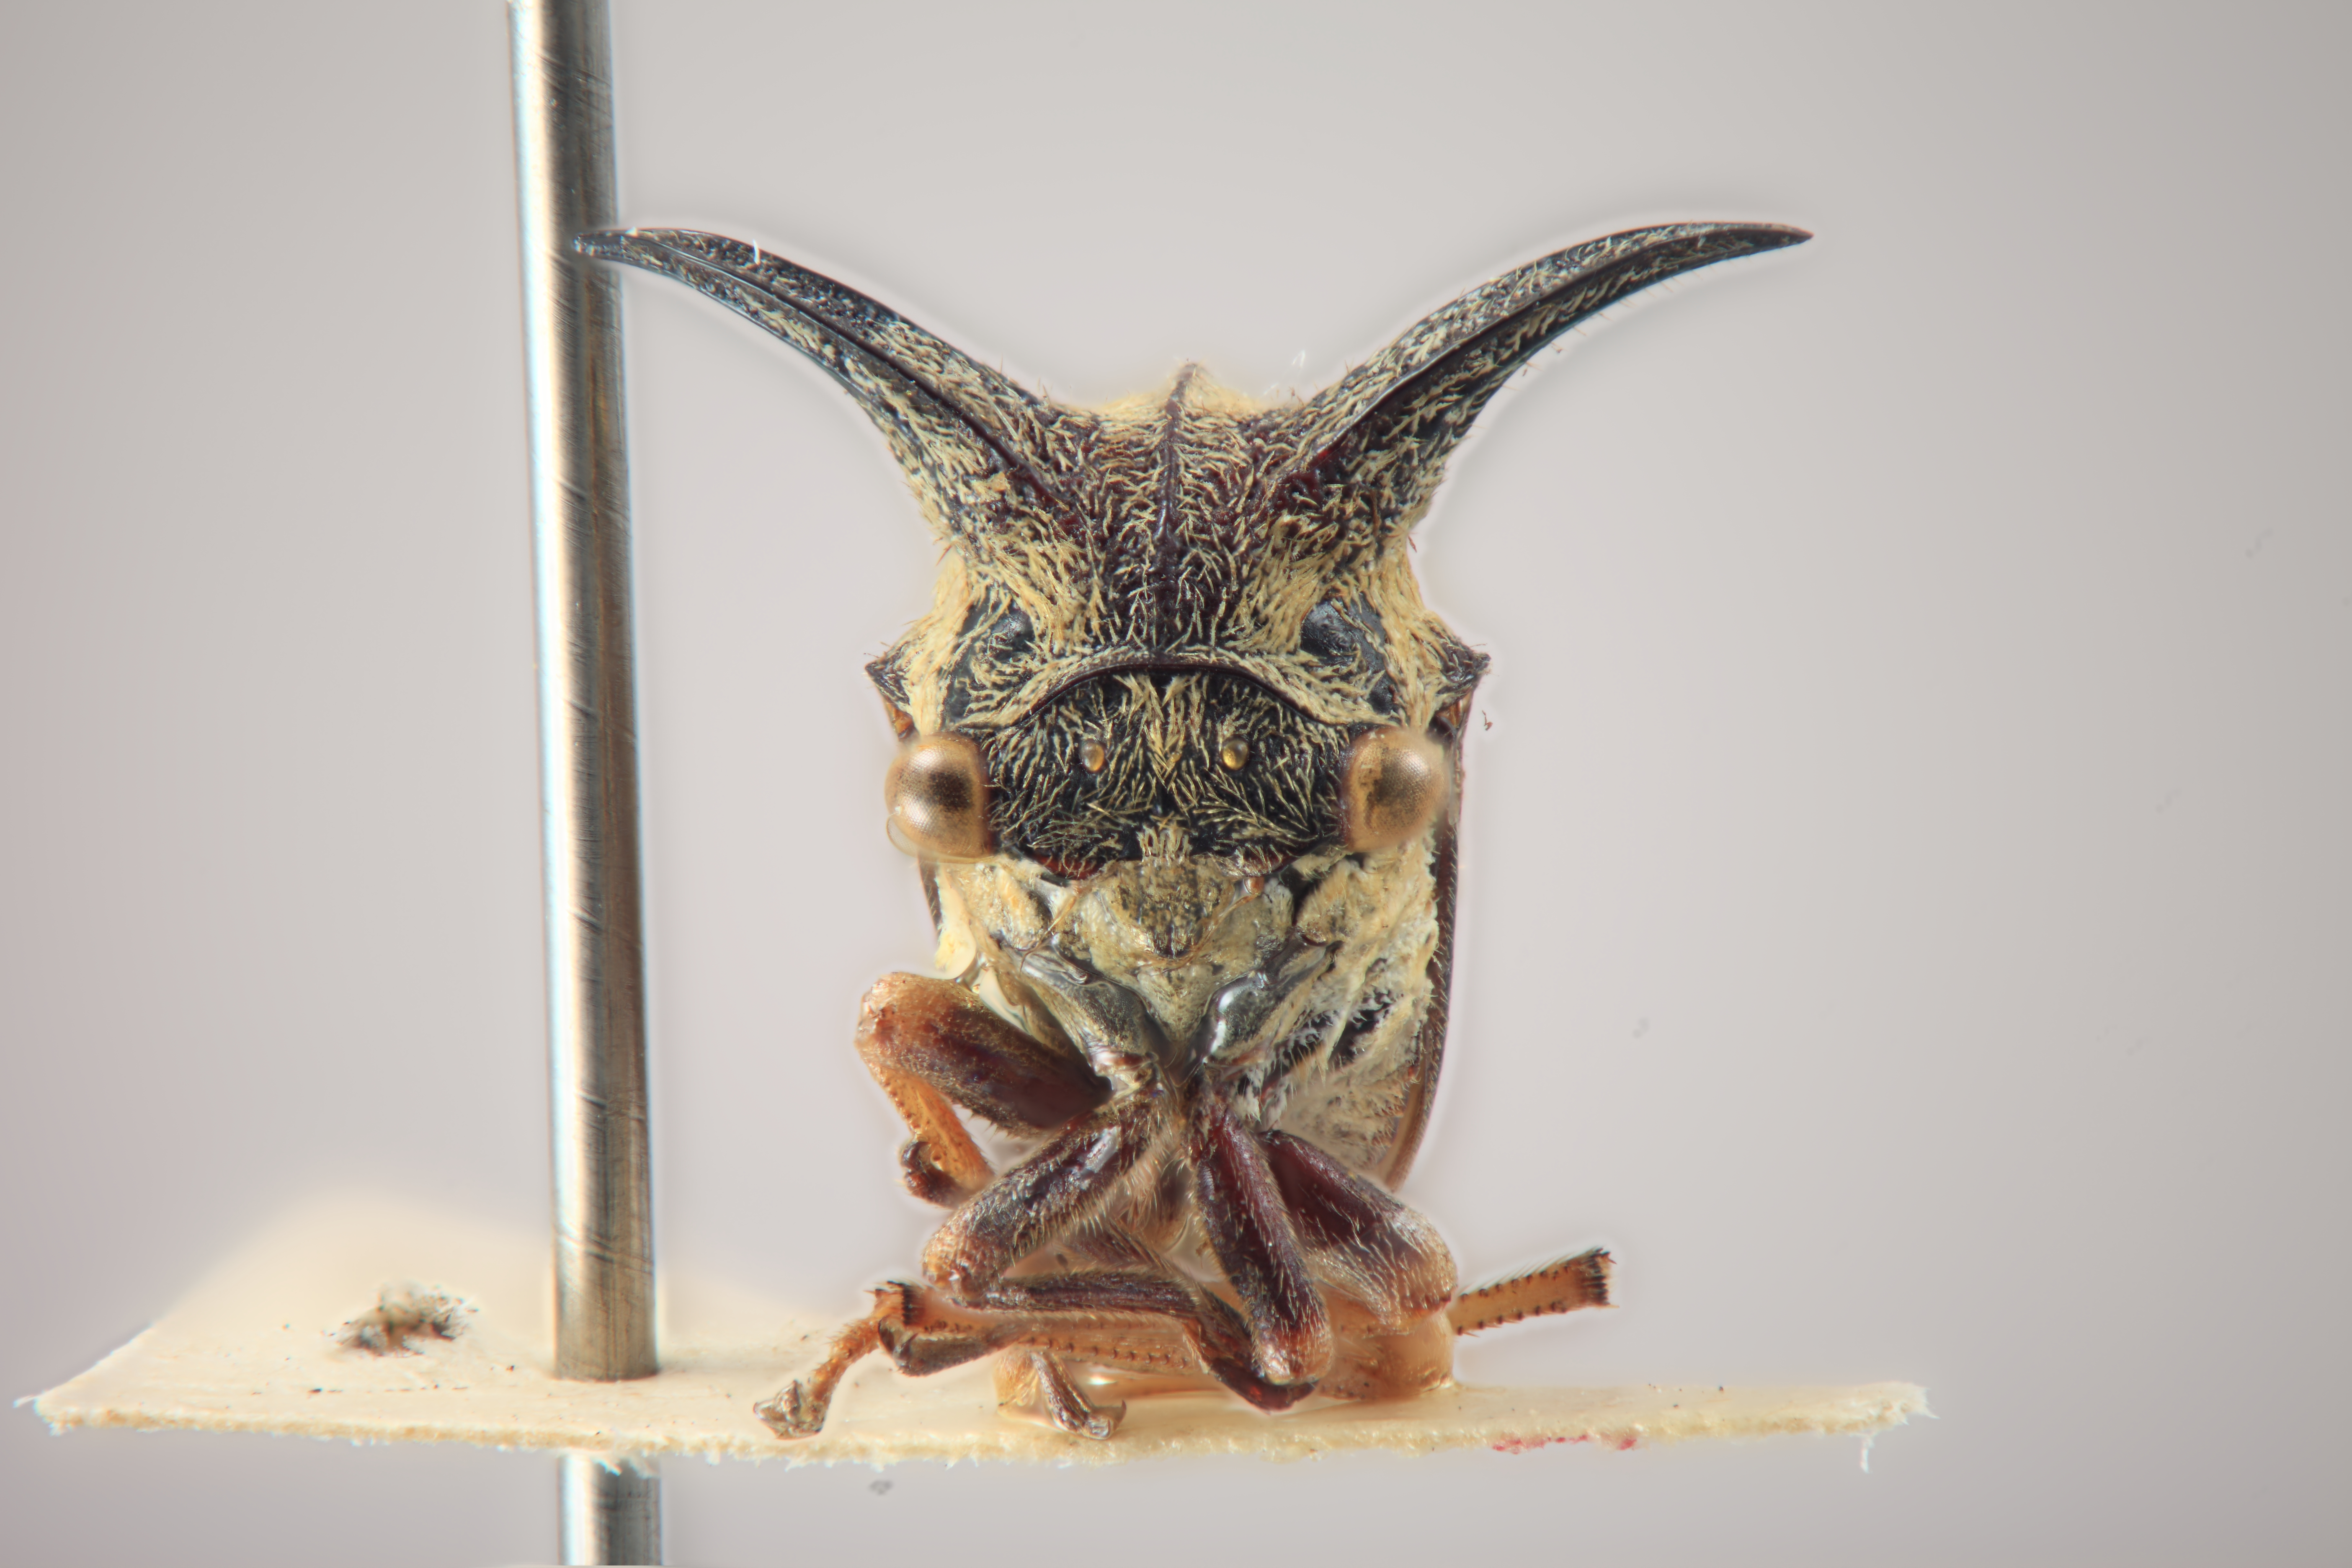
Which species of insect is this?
Leptocentrus albolineatus
